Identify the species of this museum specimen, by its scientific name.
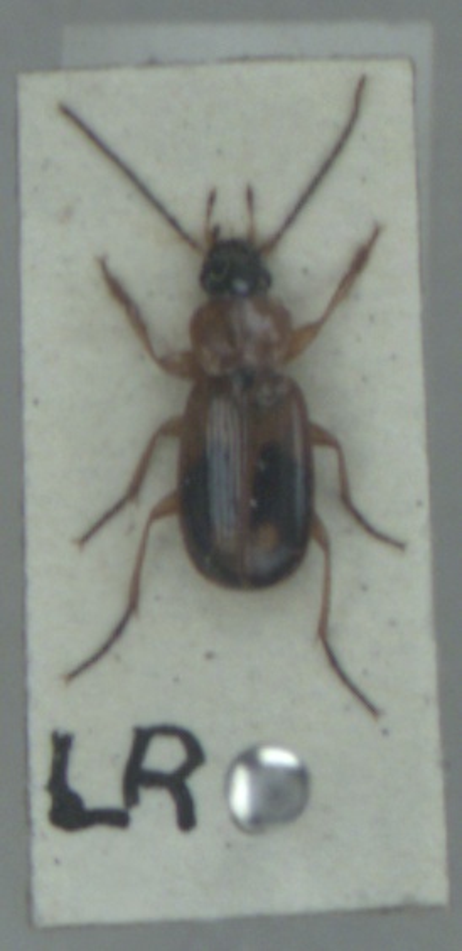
Badister bullatus
